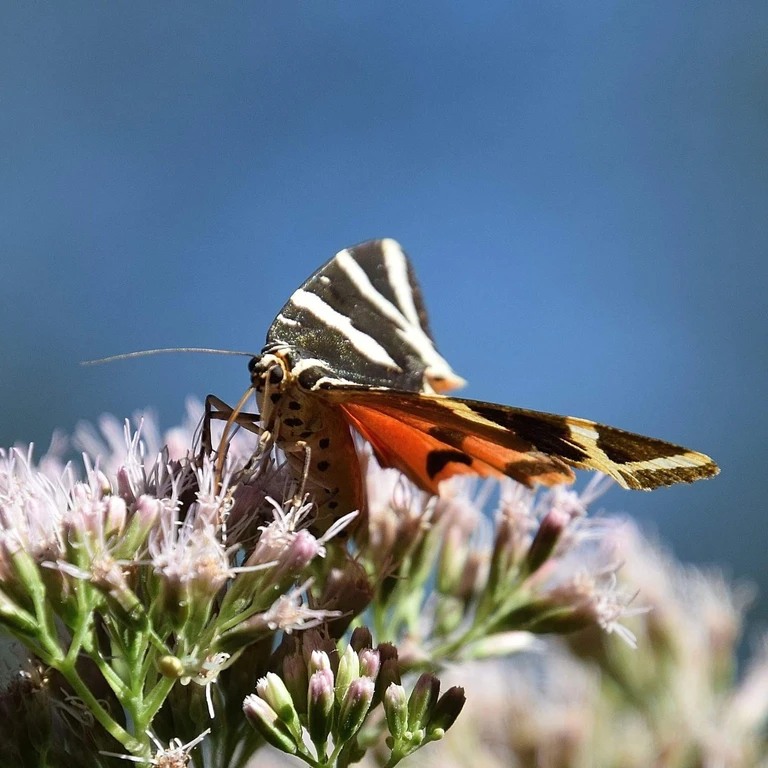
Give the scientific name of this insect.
Euplagia quadripunctaria
